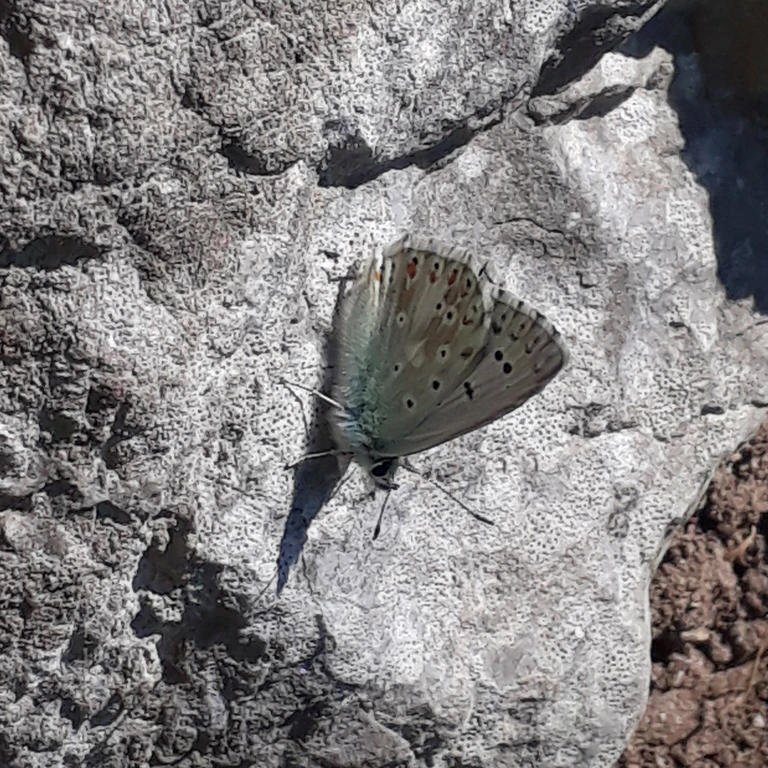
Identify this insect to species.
Lysandra coridon
